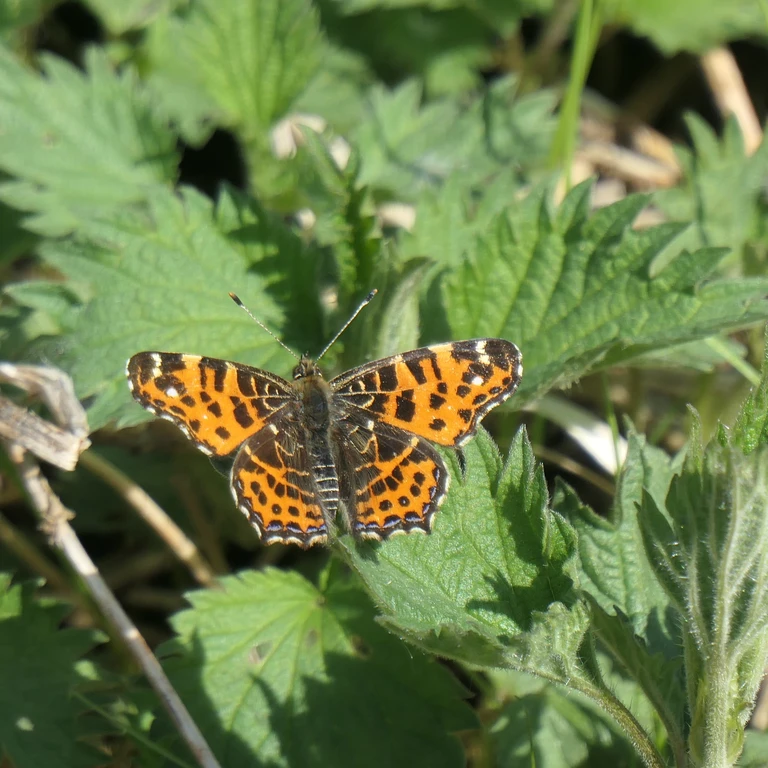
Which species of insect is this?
Araschnia levana
